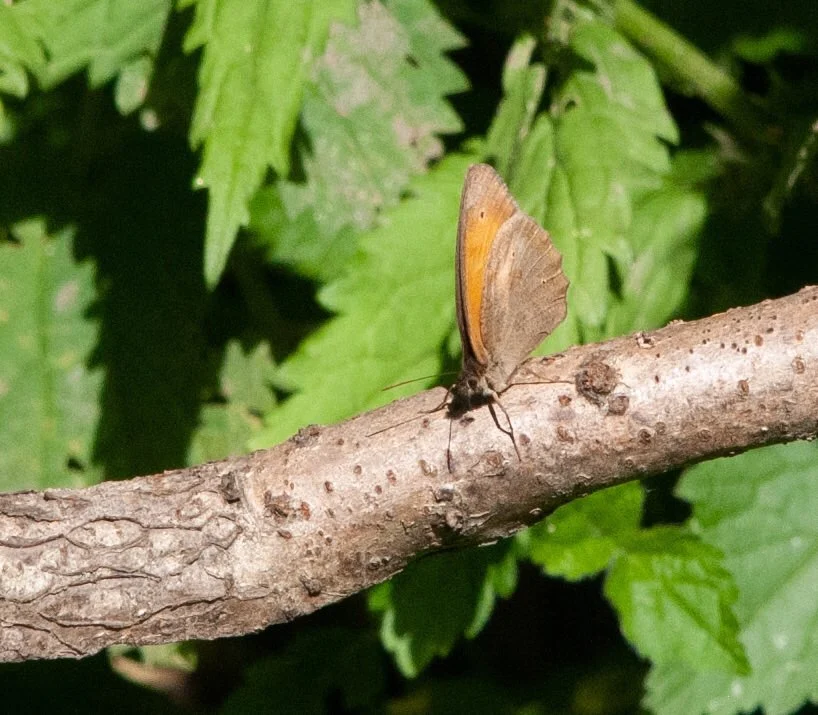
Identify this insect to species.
Maniola jurtina
